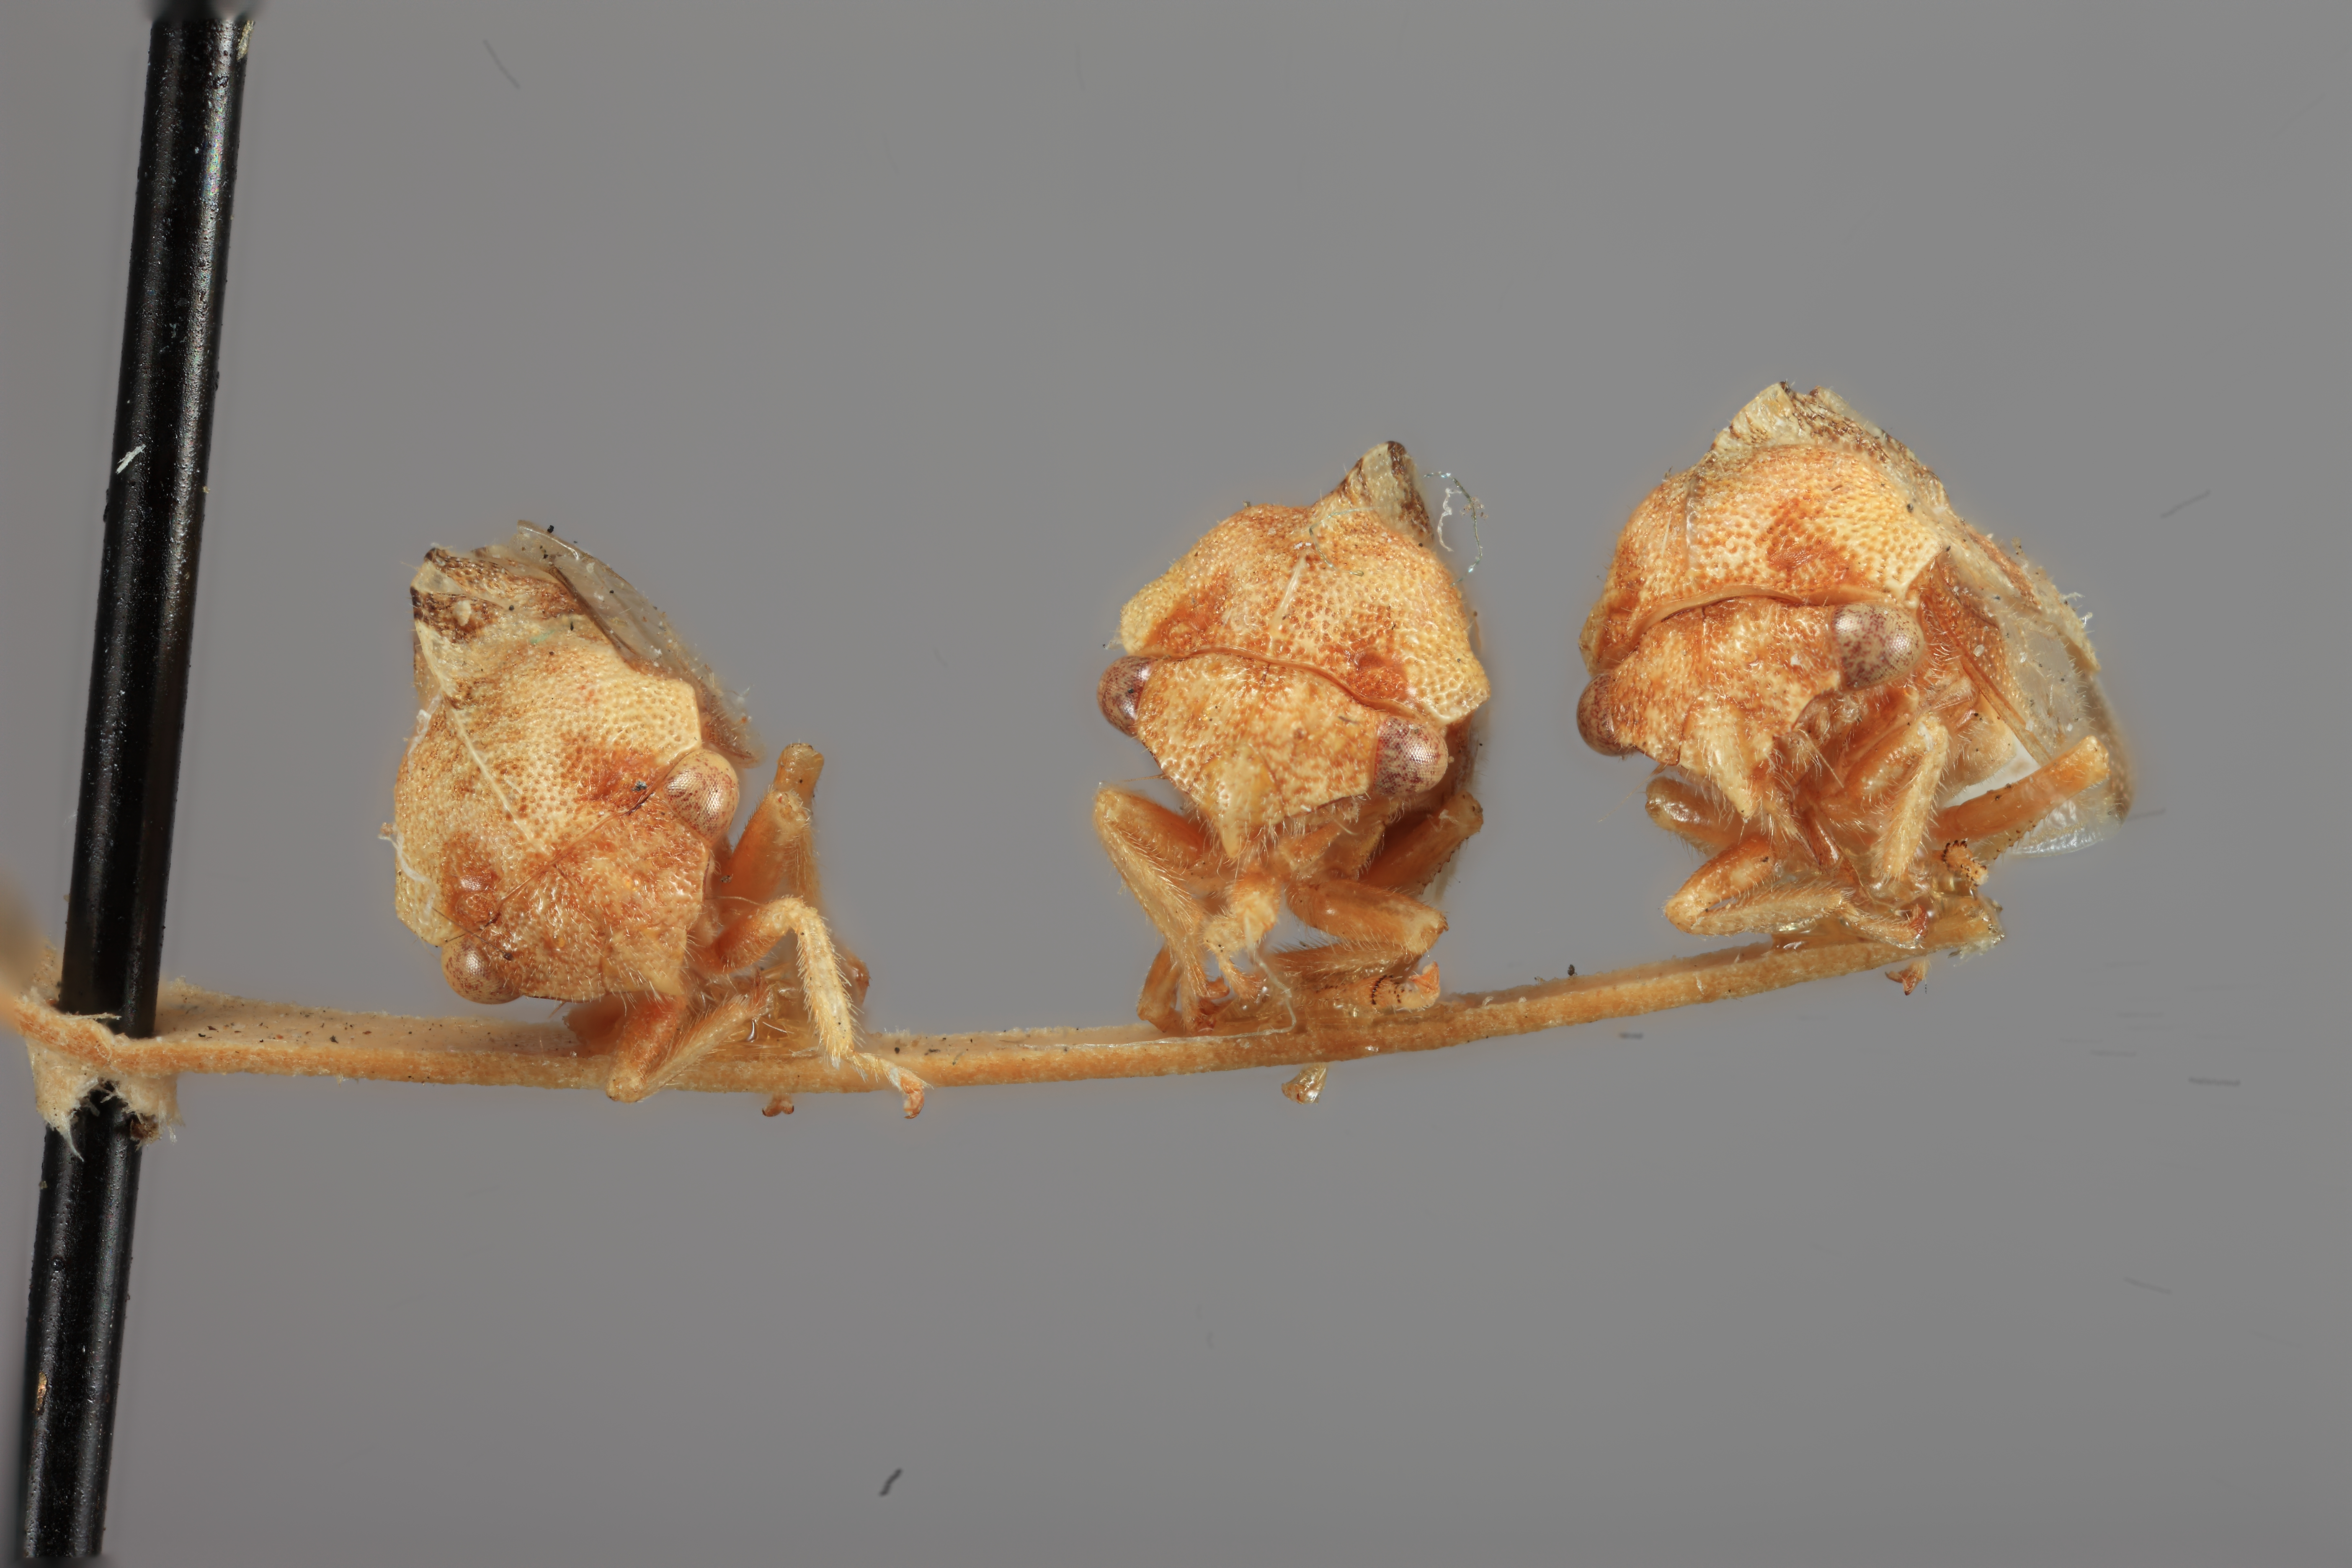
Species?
Cyrtolobus frigidus
